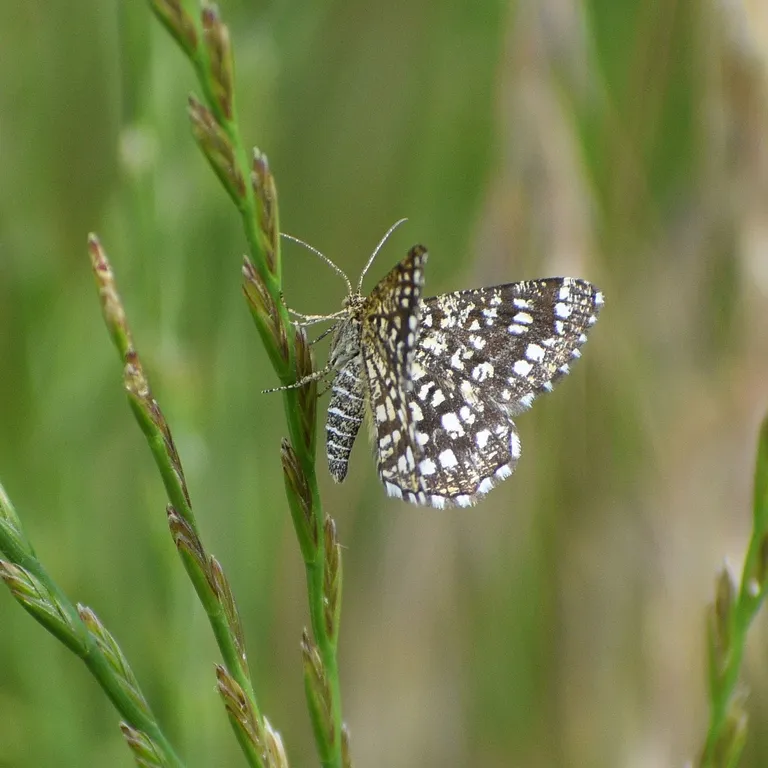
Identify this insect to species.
Chiasmia clathrata
